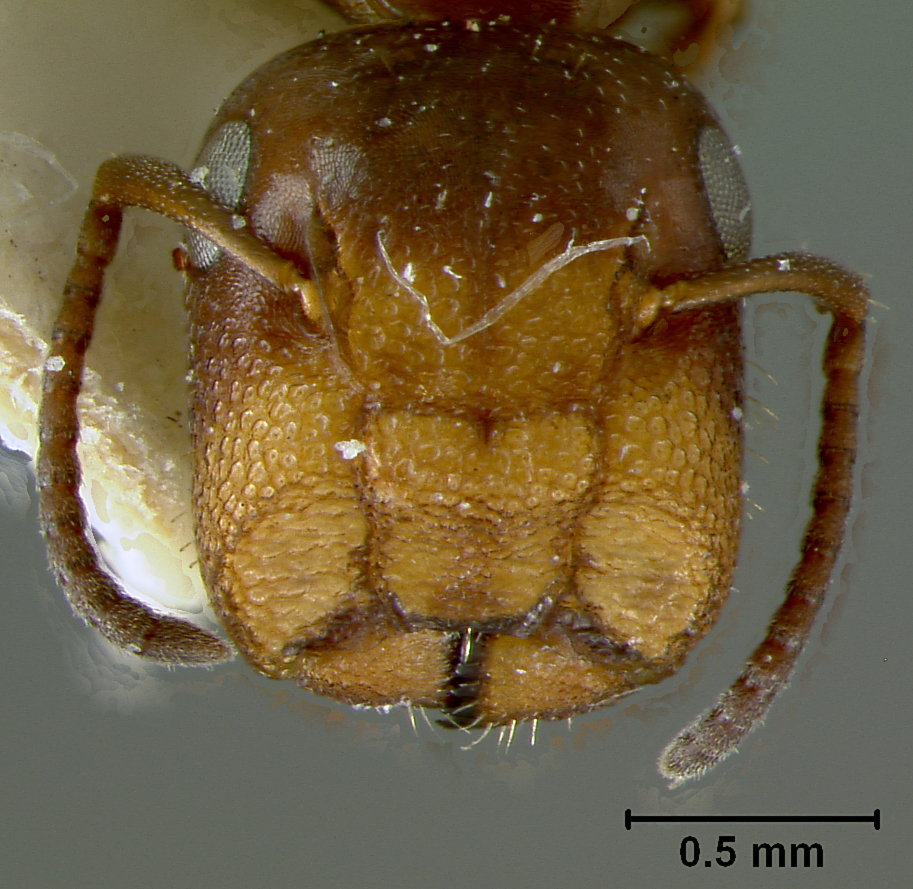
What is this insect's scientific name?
Camponotus culmicola
